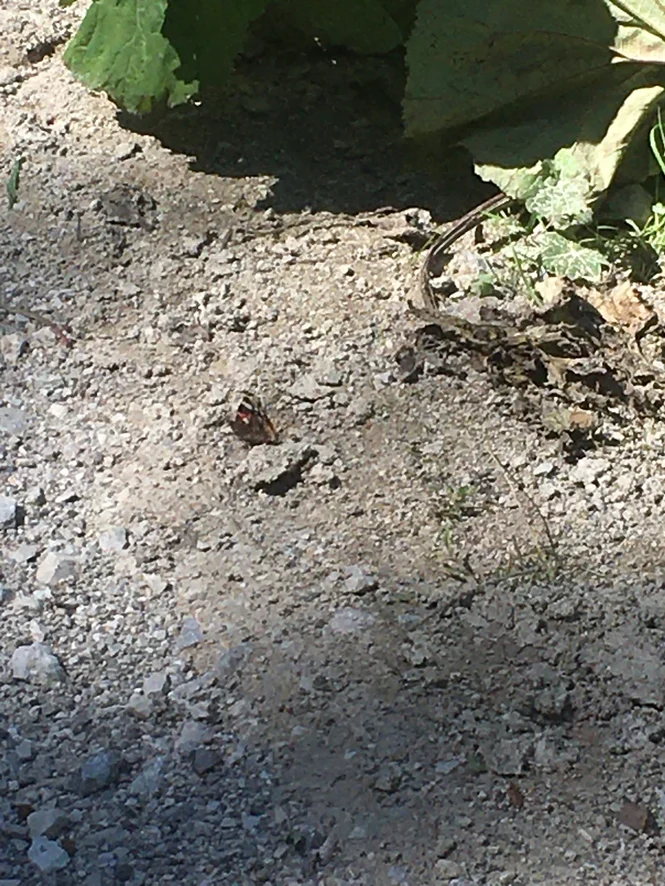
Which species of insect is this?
Vanessa atalanta
